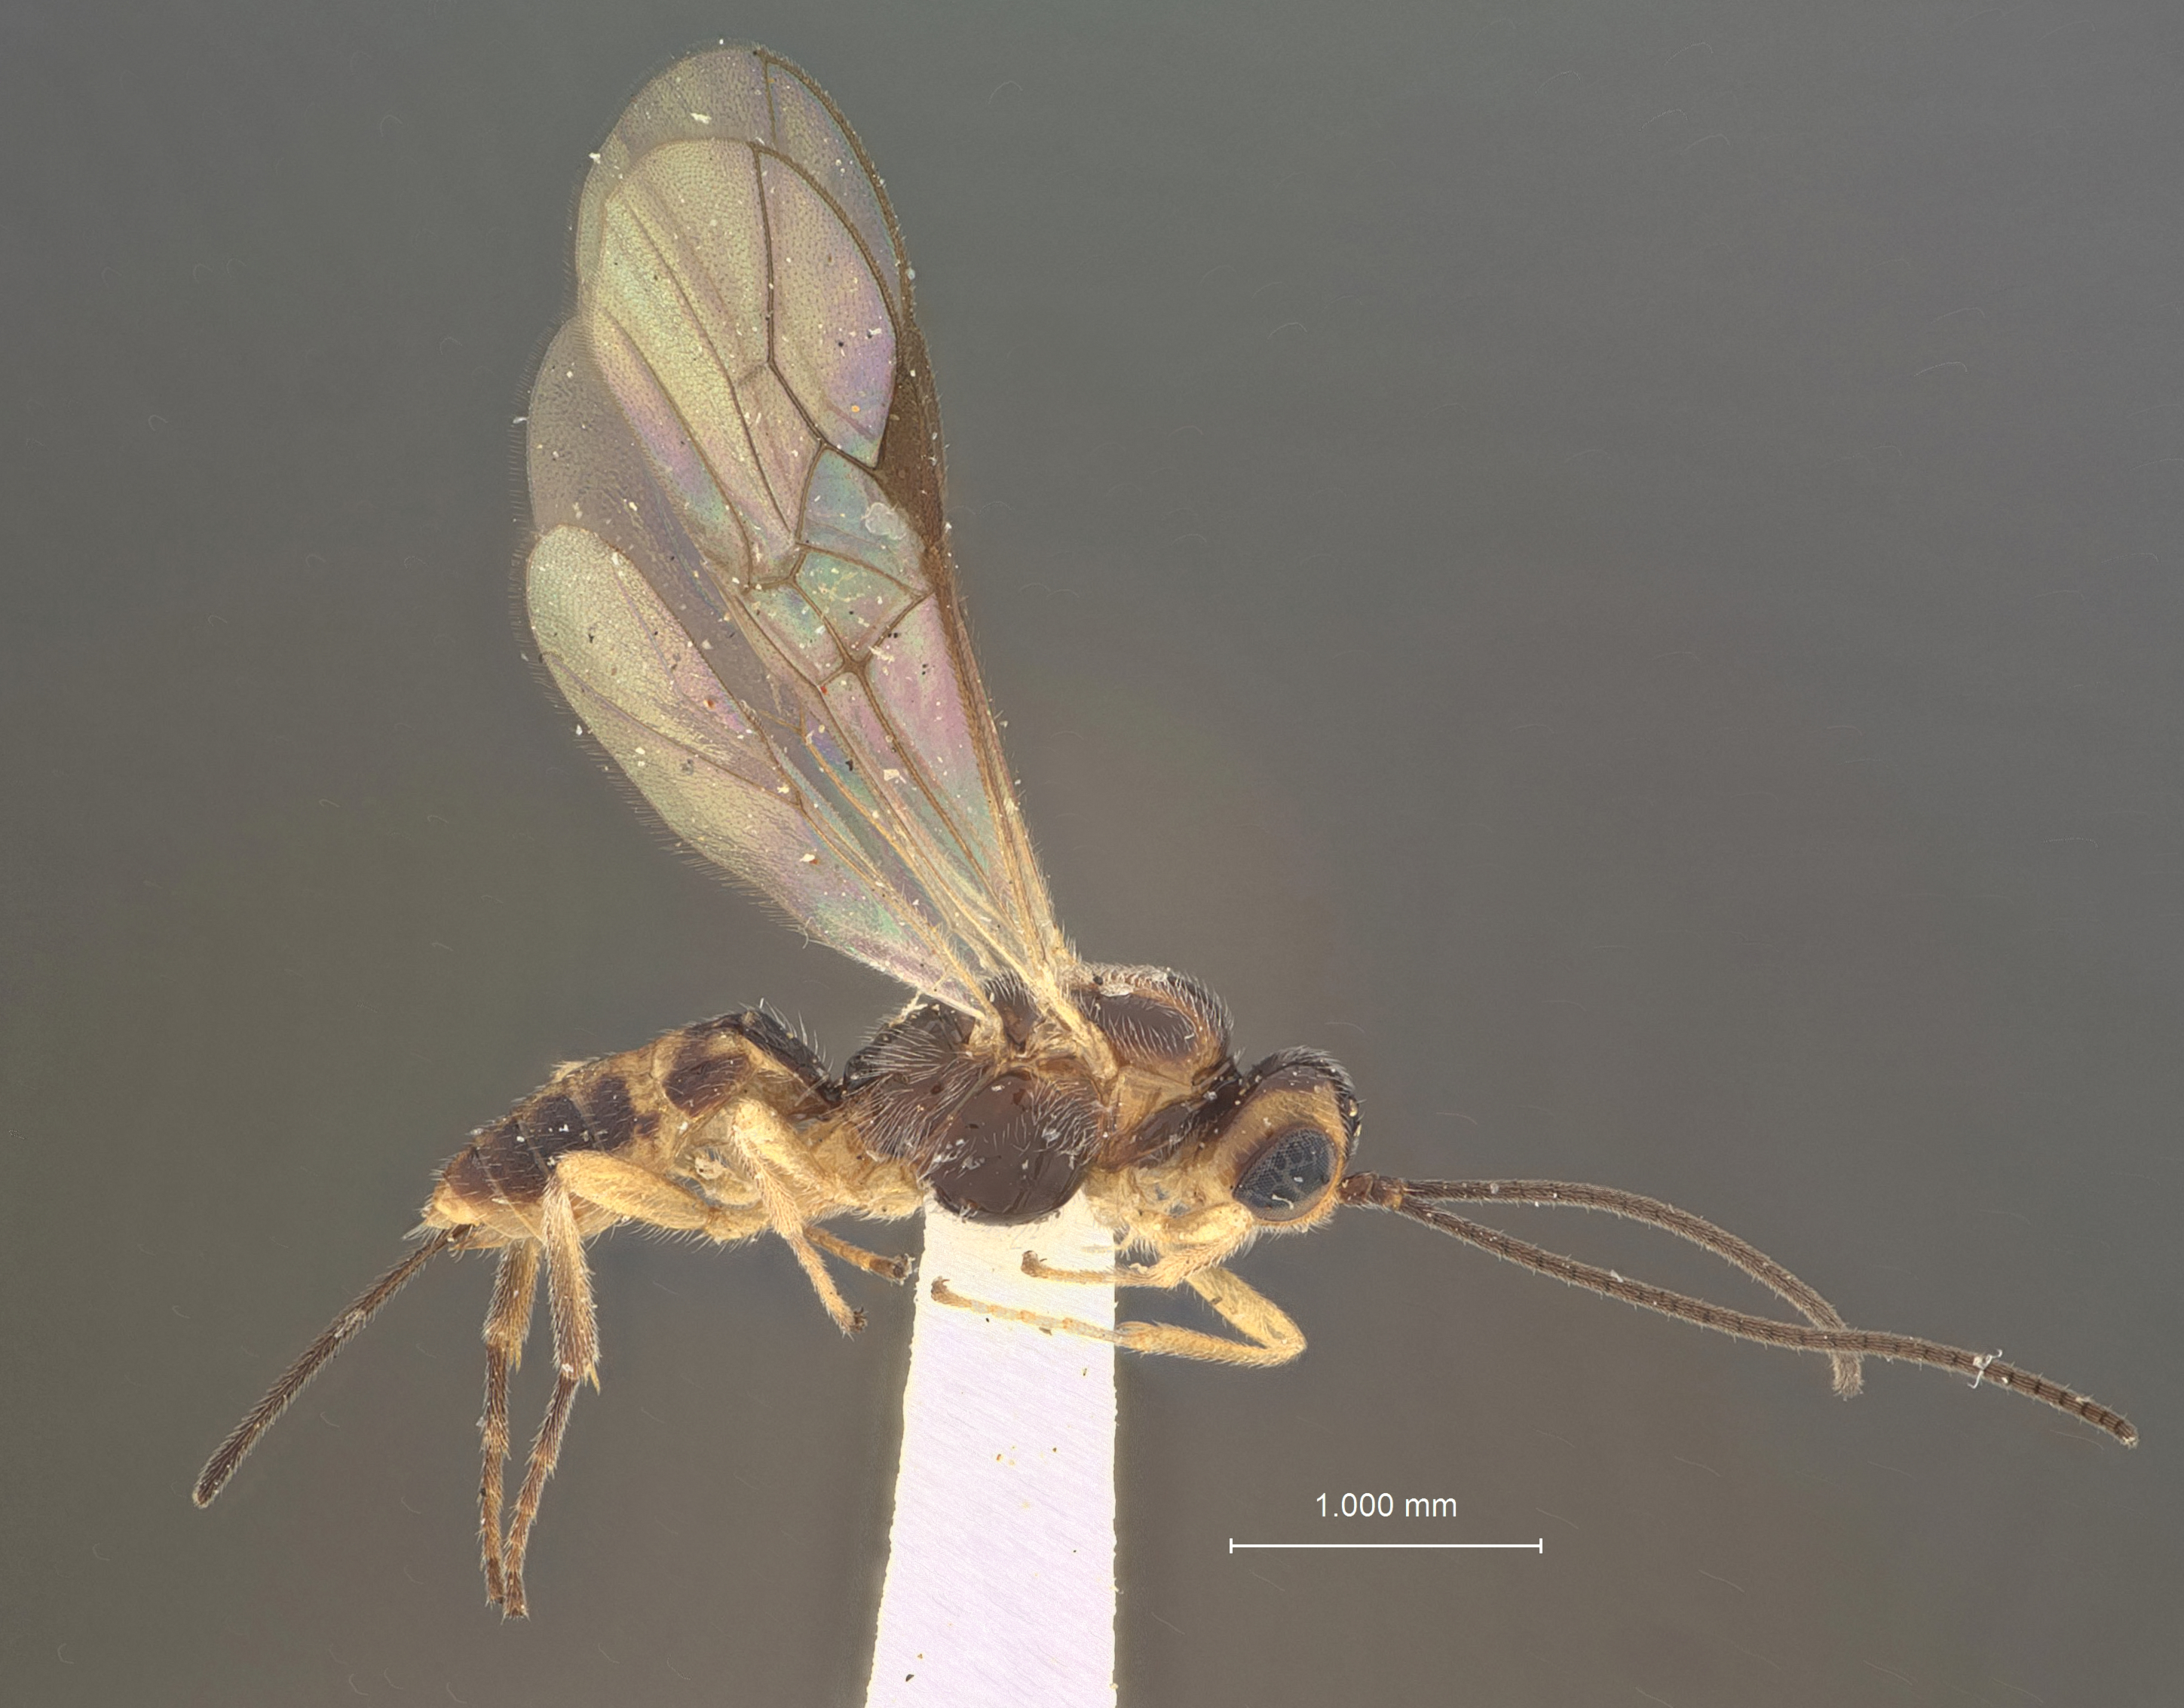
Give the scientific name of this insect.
Microbracon laemosacci
